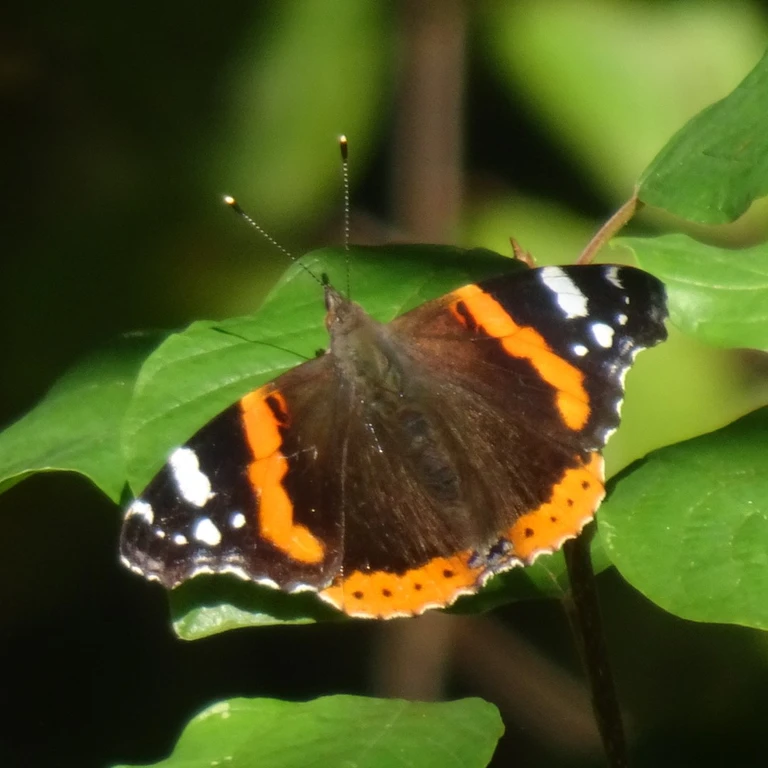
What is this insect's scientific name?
Vanessa atalanta
